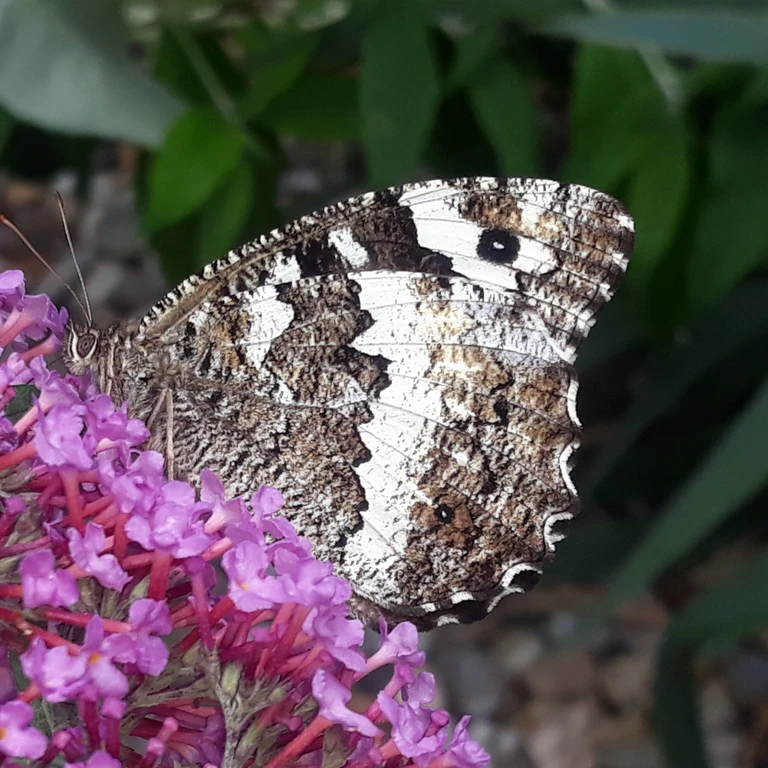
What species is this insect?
Brintesia circe
